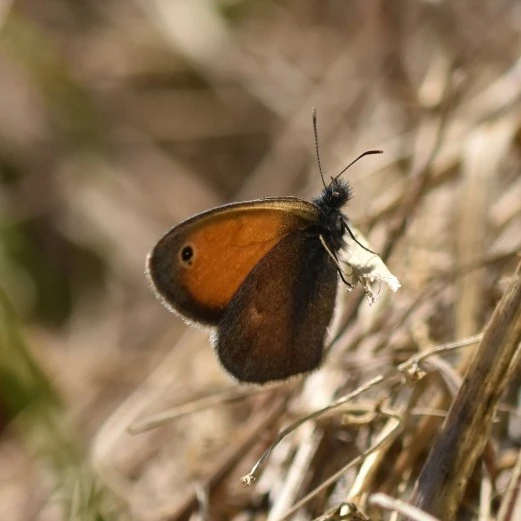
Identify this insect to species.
Coenonympha pamphilus
